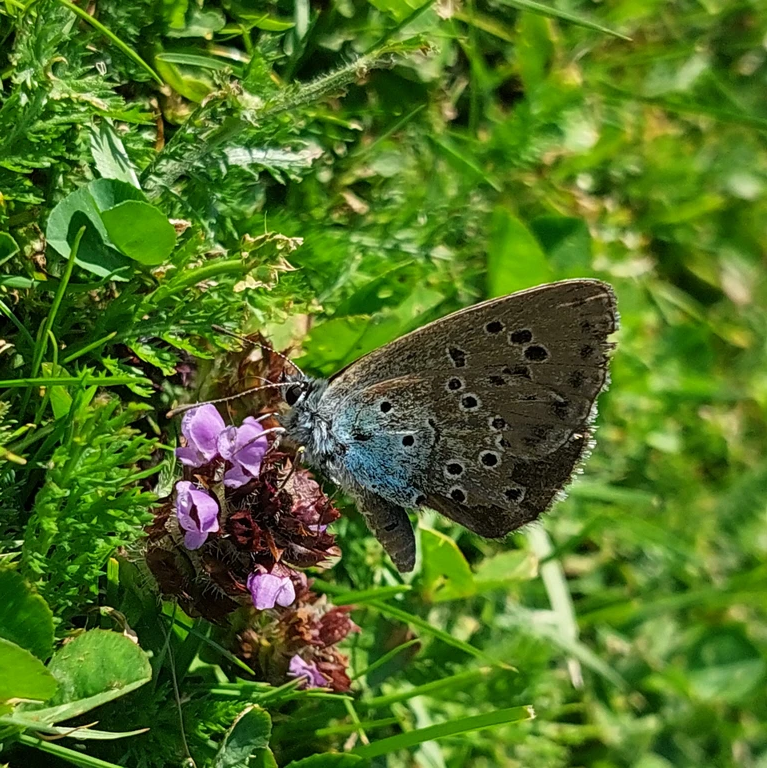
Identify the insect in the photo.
Phengaris arion (also Maculinea arion)
